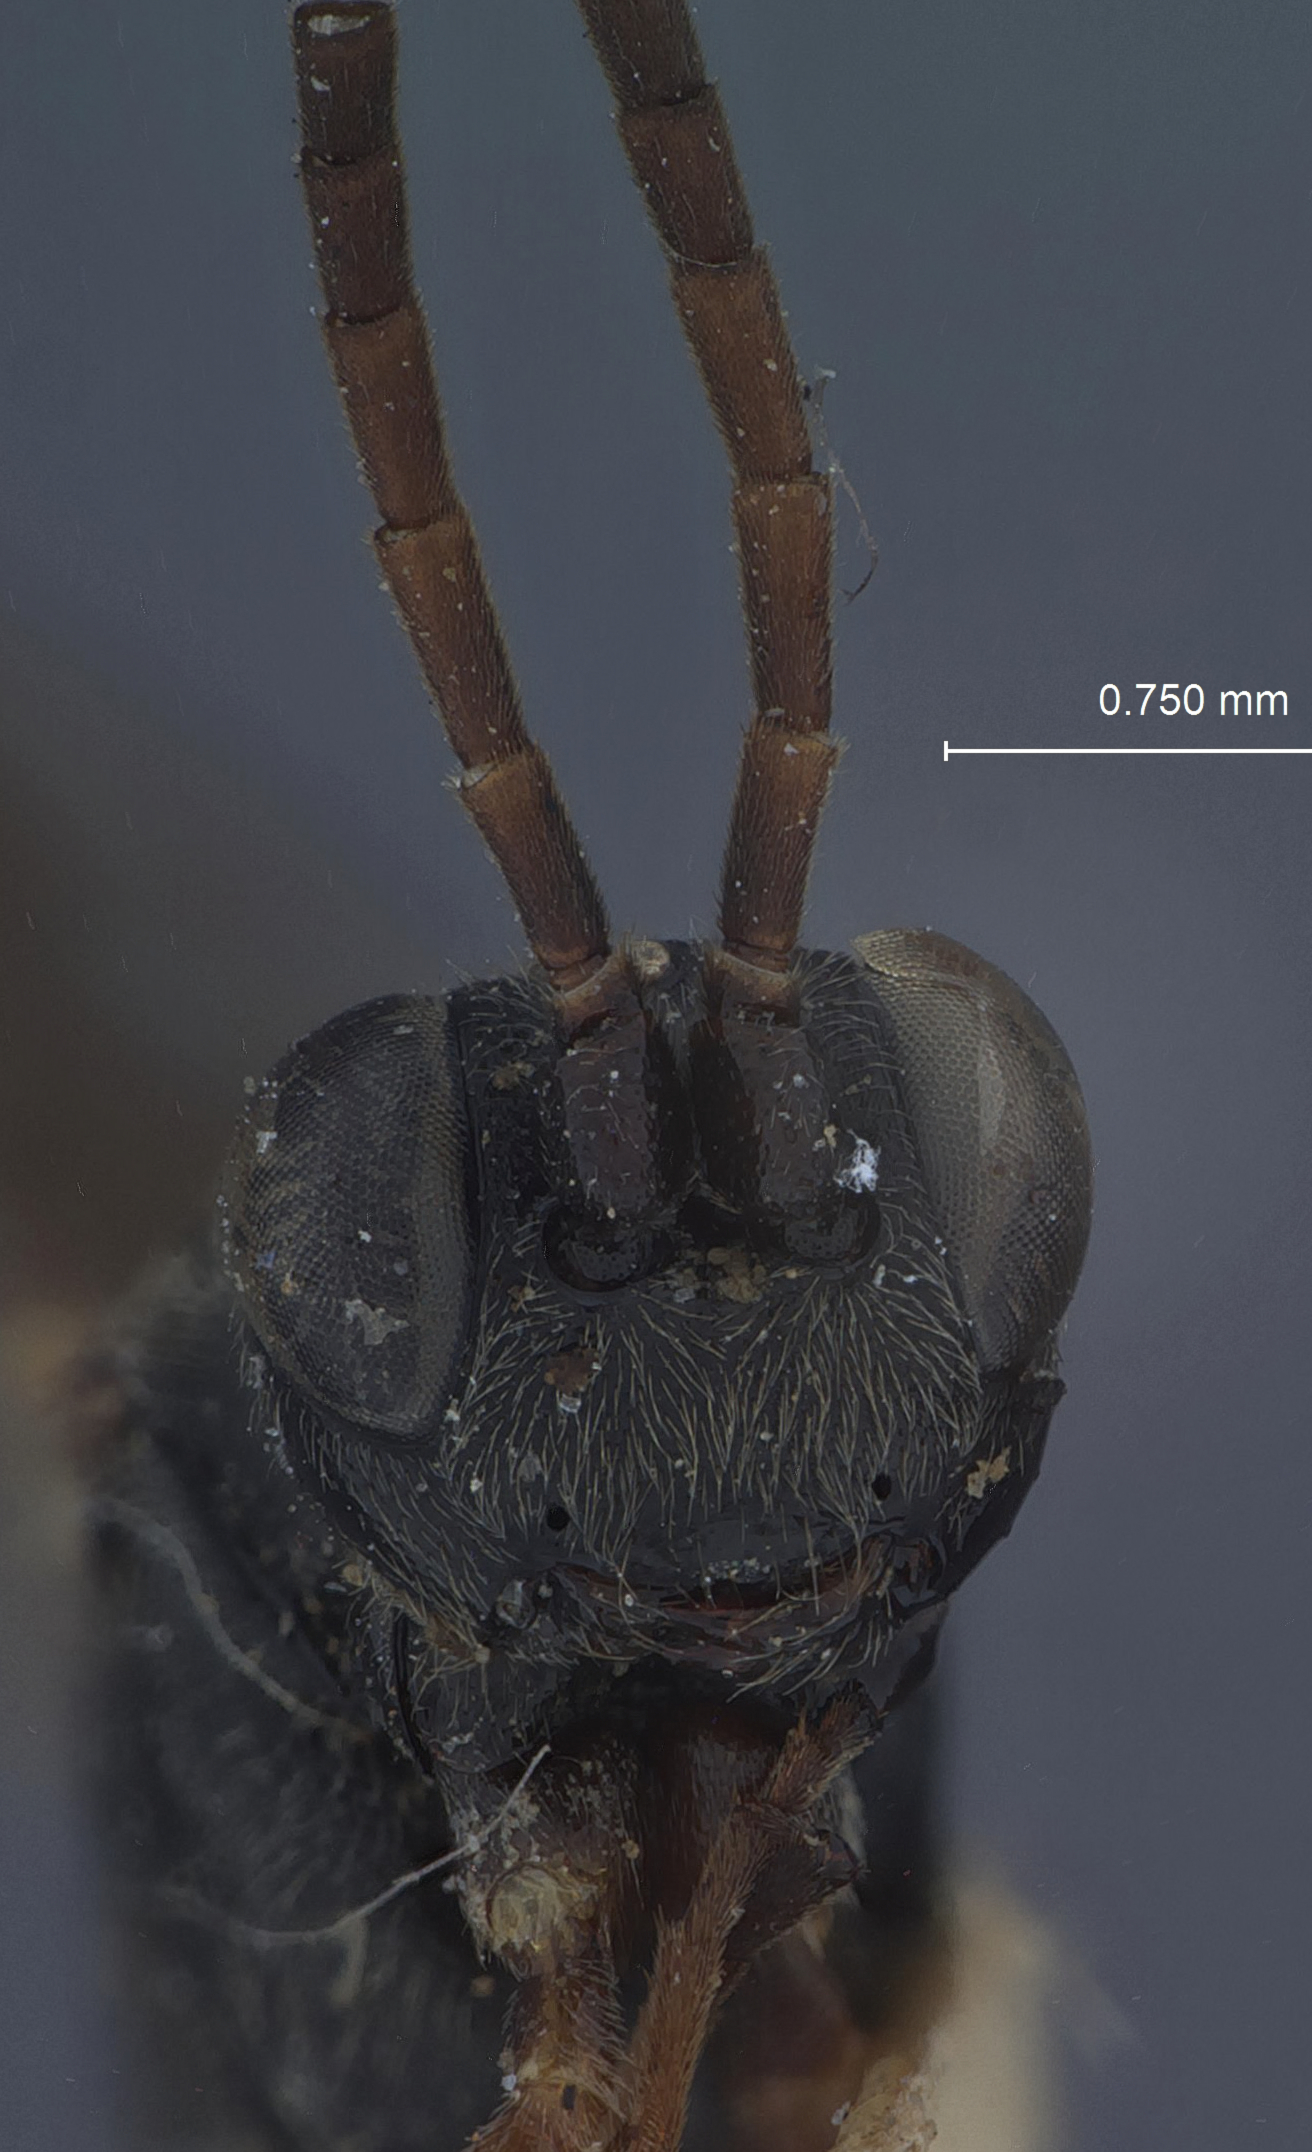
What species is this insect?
Phygadeuon fukai
